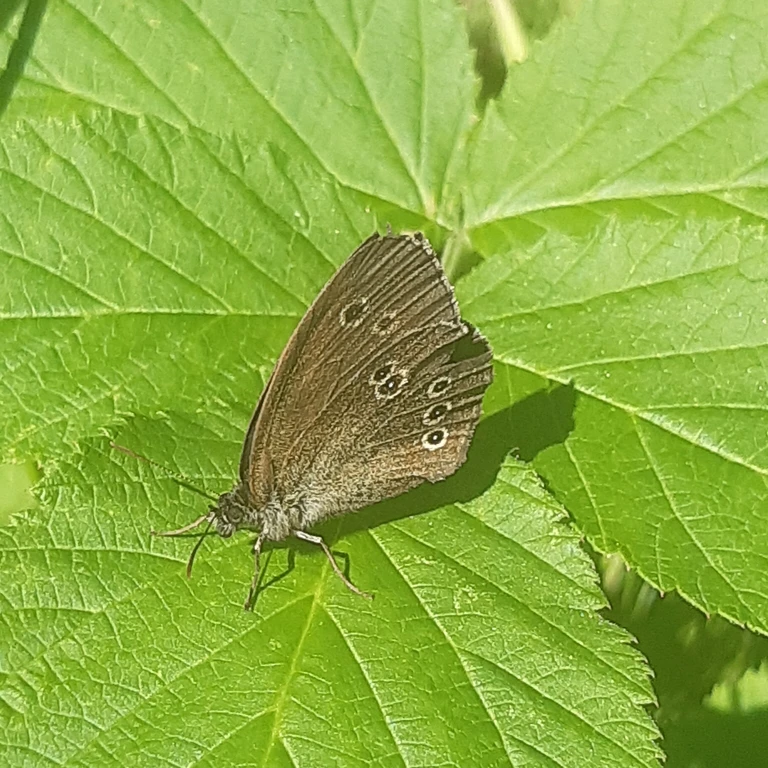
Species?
Aphantopus hyperantus
